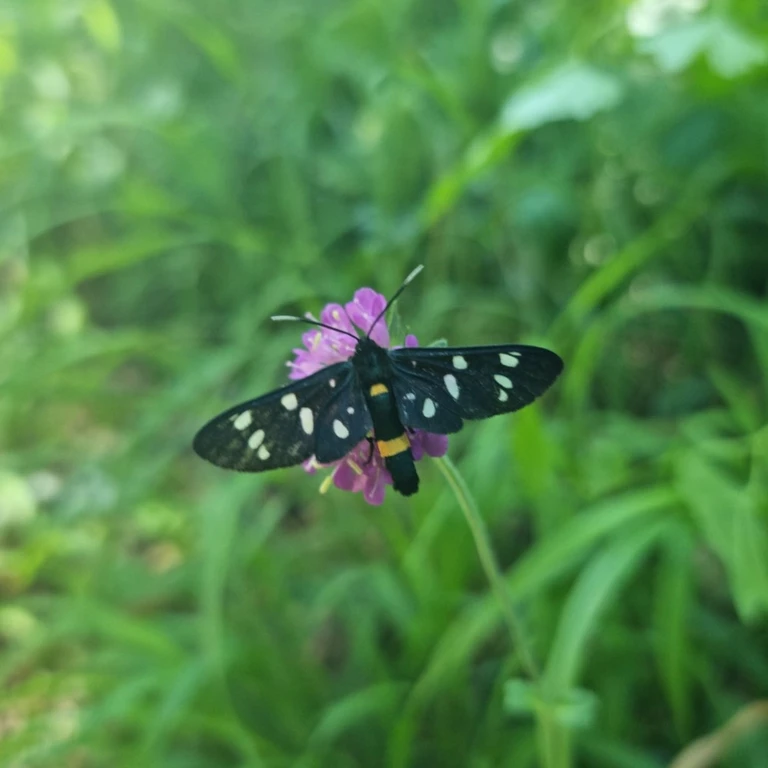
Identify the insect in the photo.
Amata phegea
